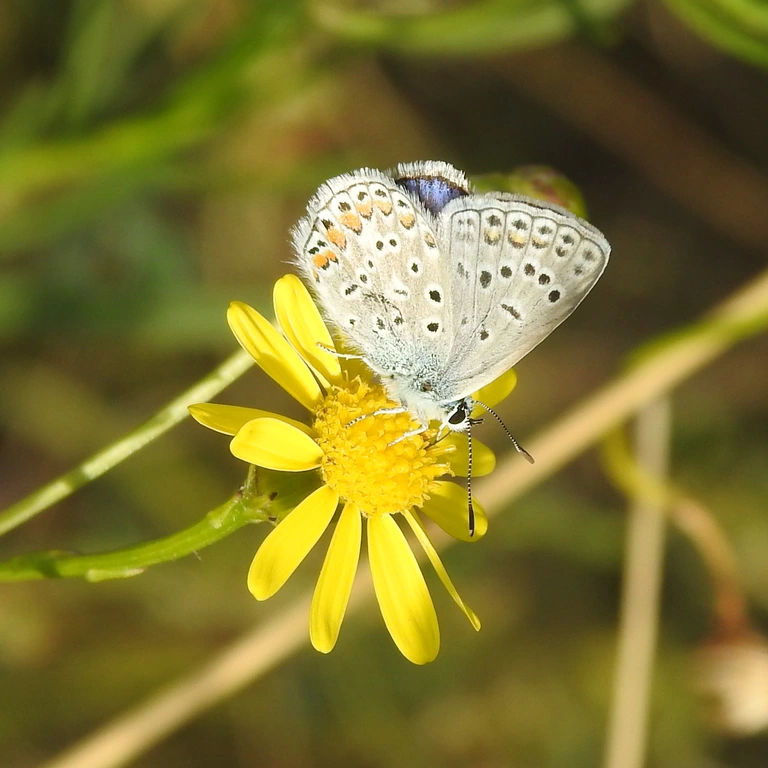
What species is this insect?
Polyommatus icarus
